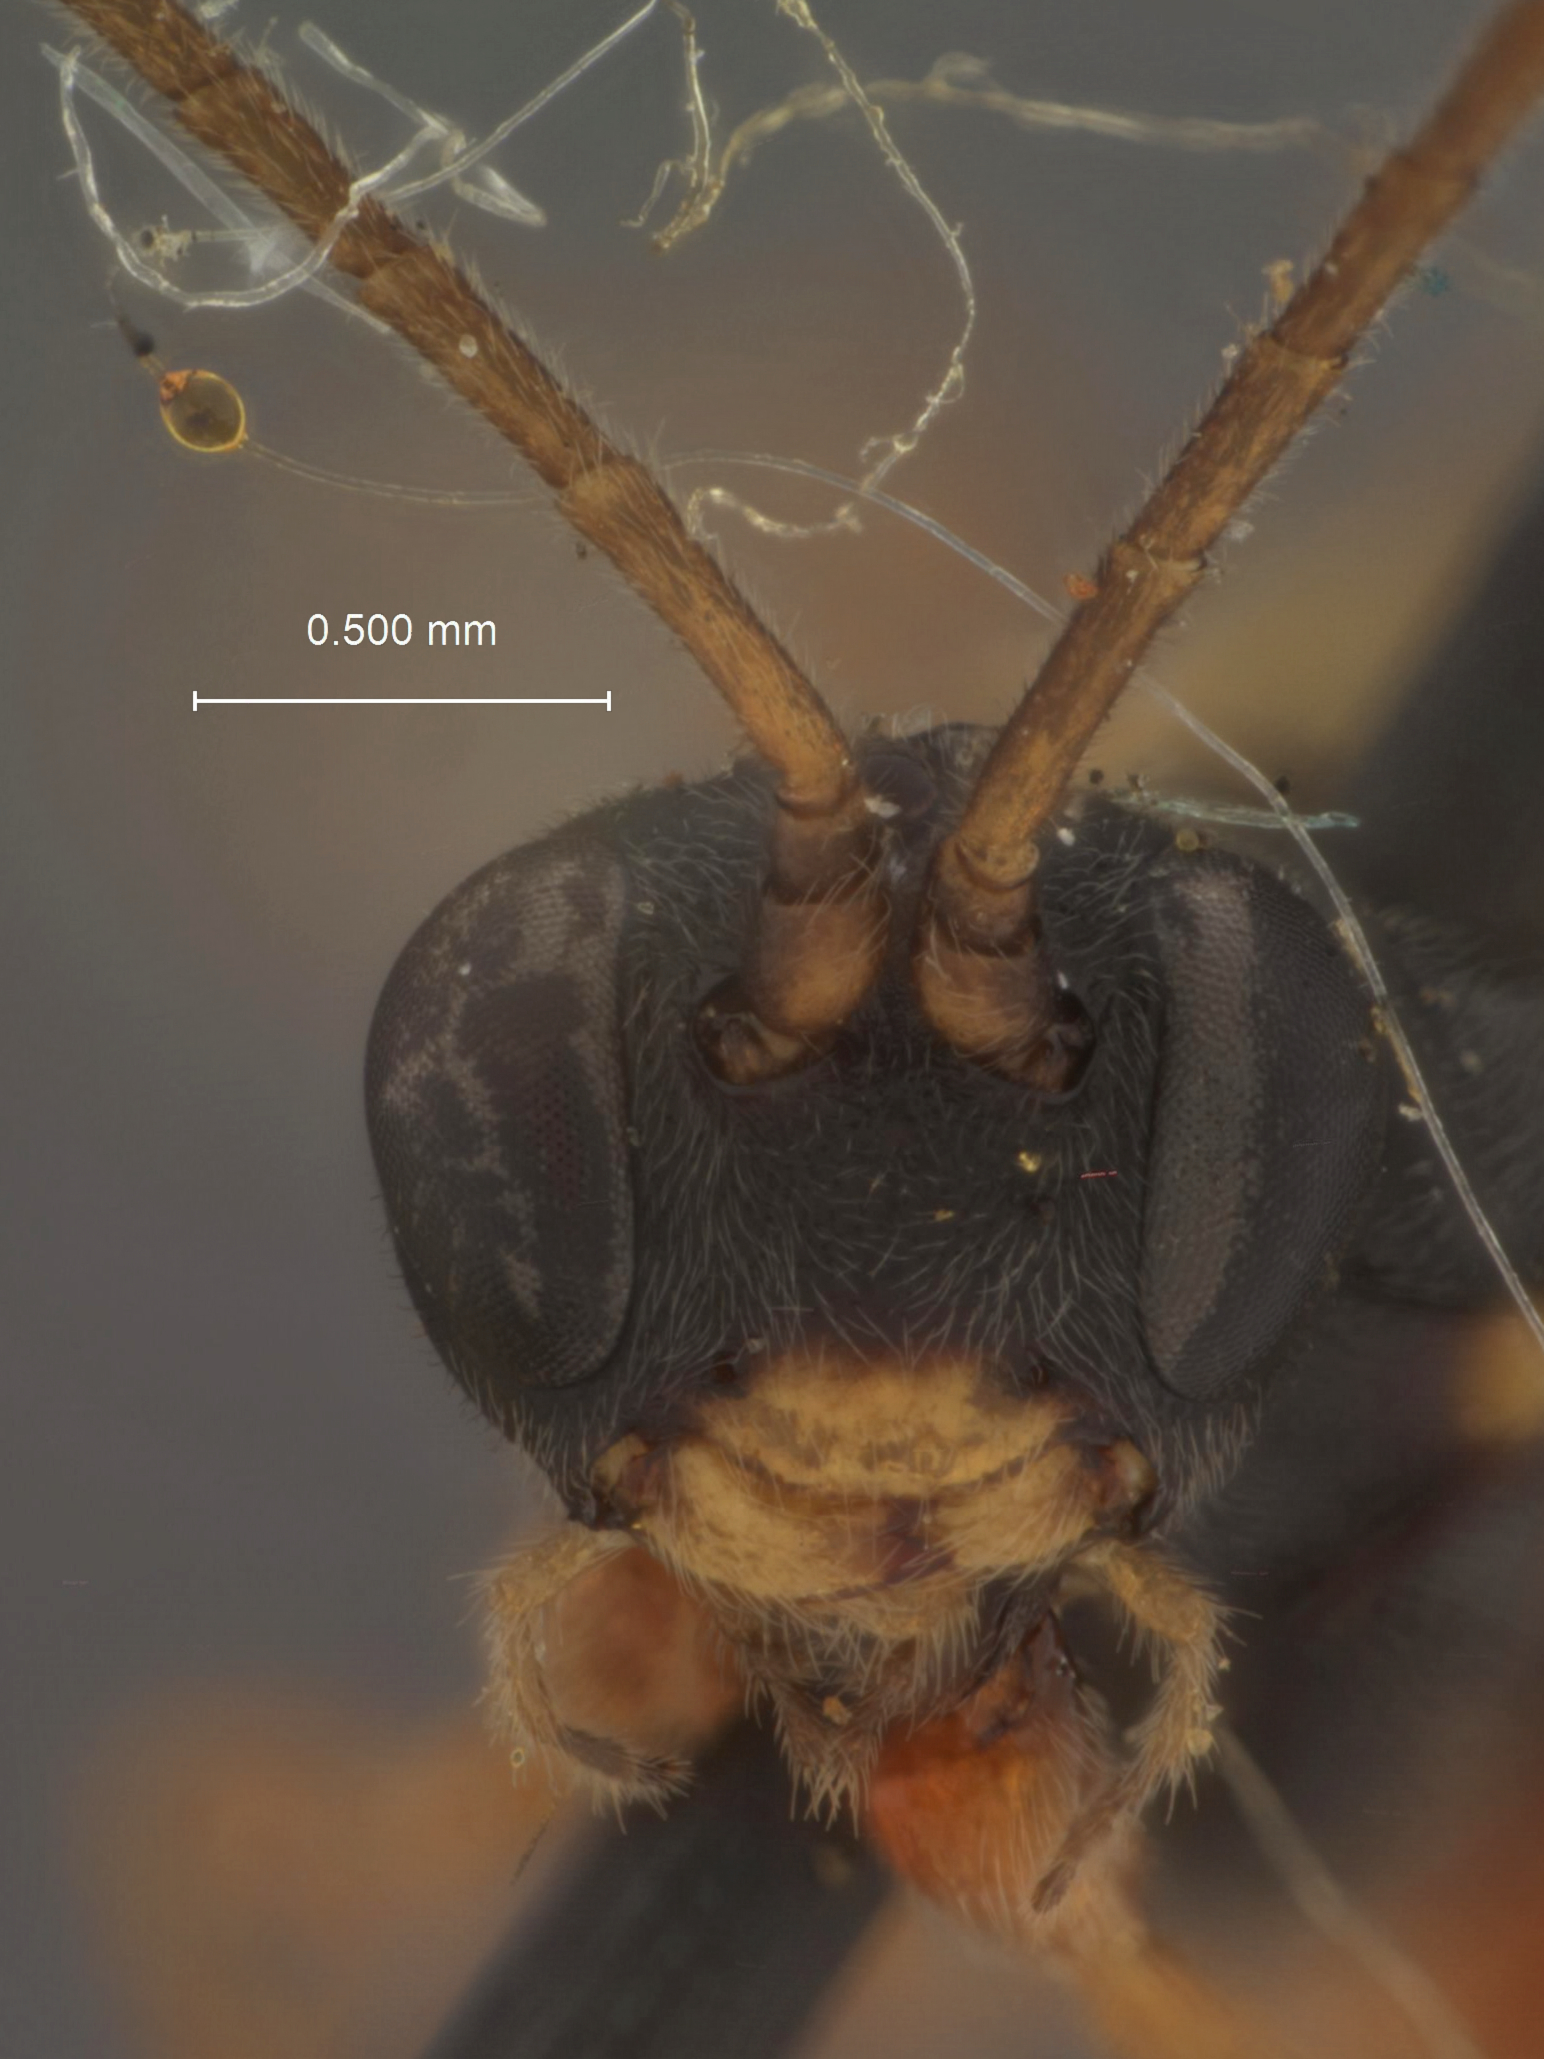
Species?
Mesoleius balteatus
